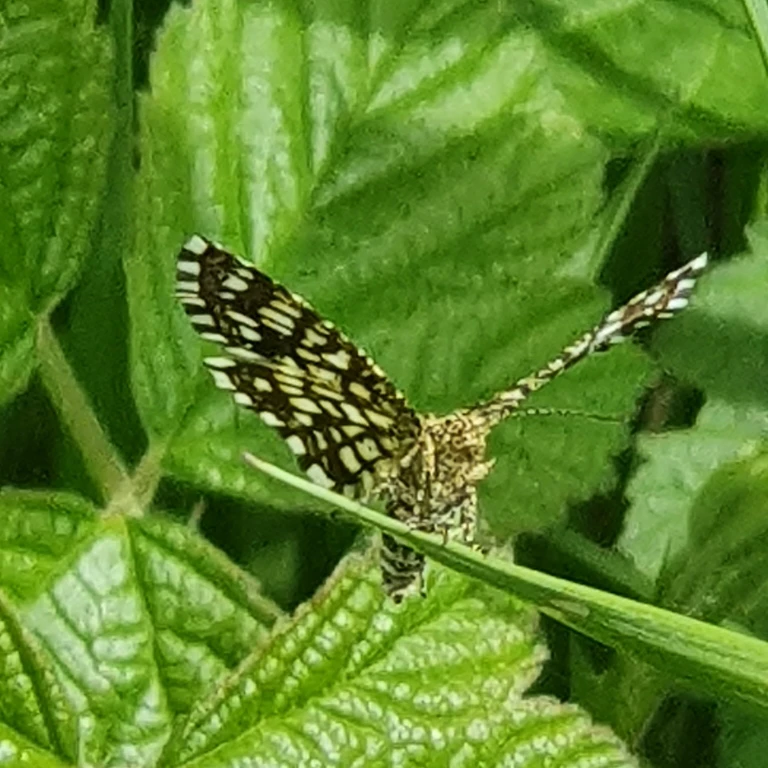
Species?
Chiasmia clathrata
